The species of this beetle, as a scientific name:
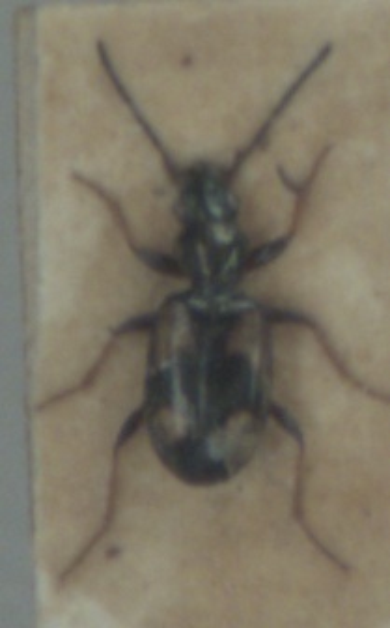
Bembidion illigeri
